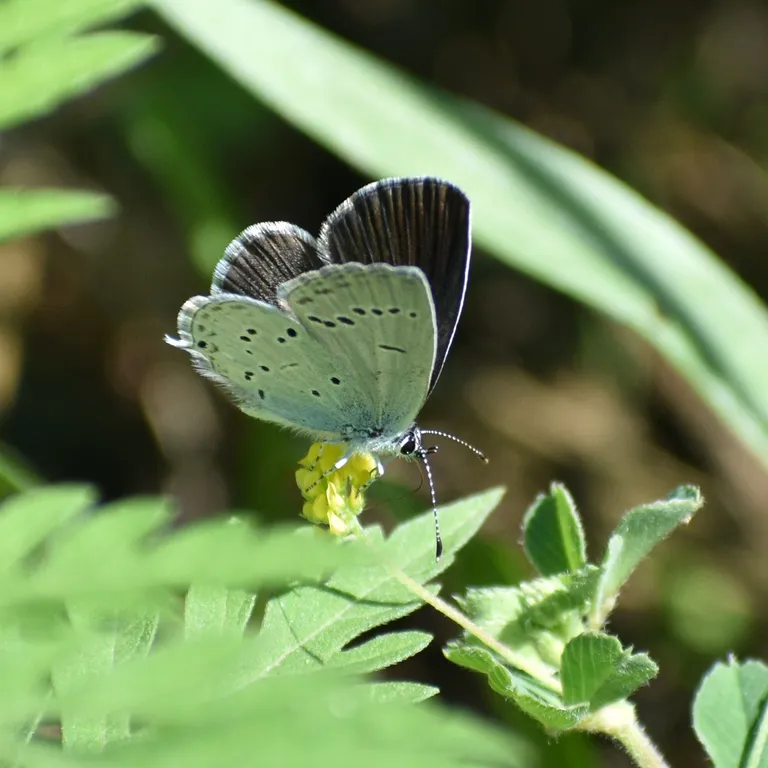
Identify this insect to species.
Cupido decolorata (also Elkalyce decolorata)
